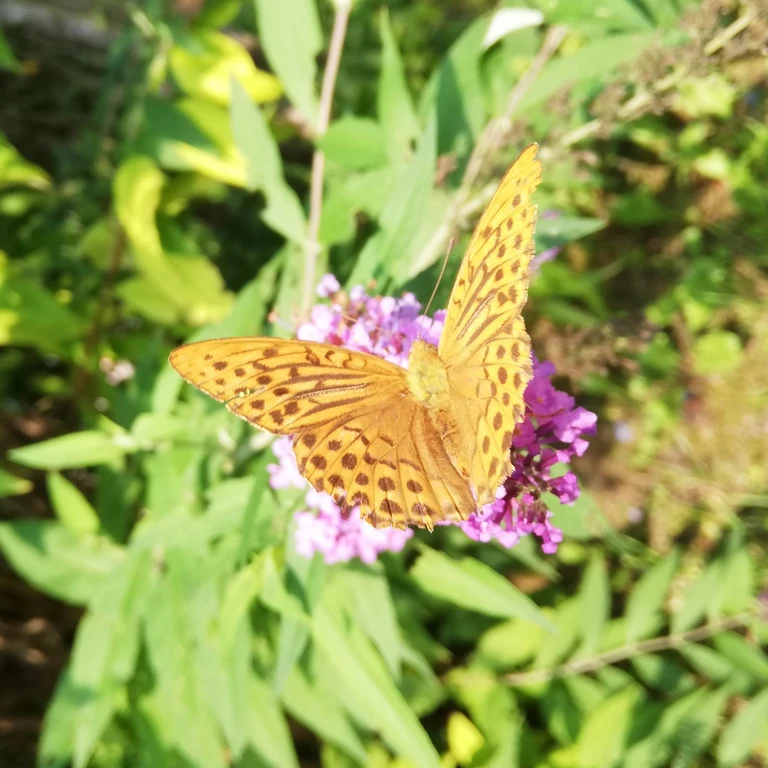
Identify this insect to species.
Argynnis paphia
